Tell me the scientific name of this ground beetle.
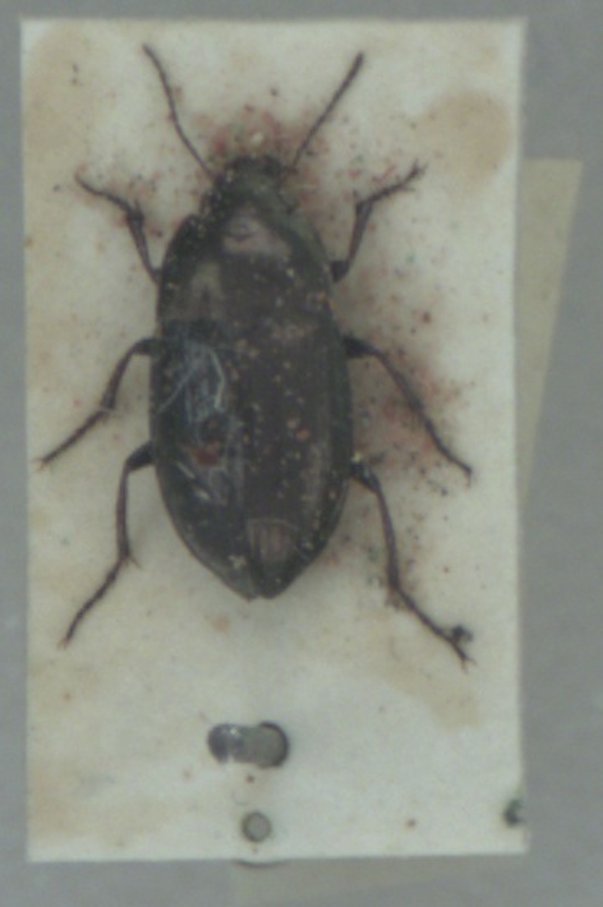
Amara spreta
